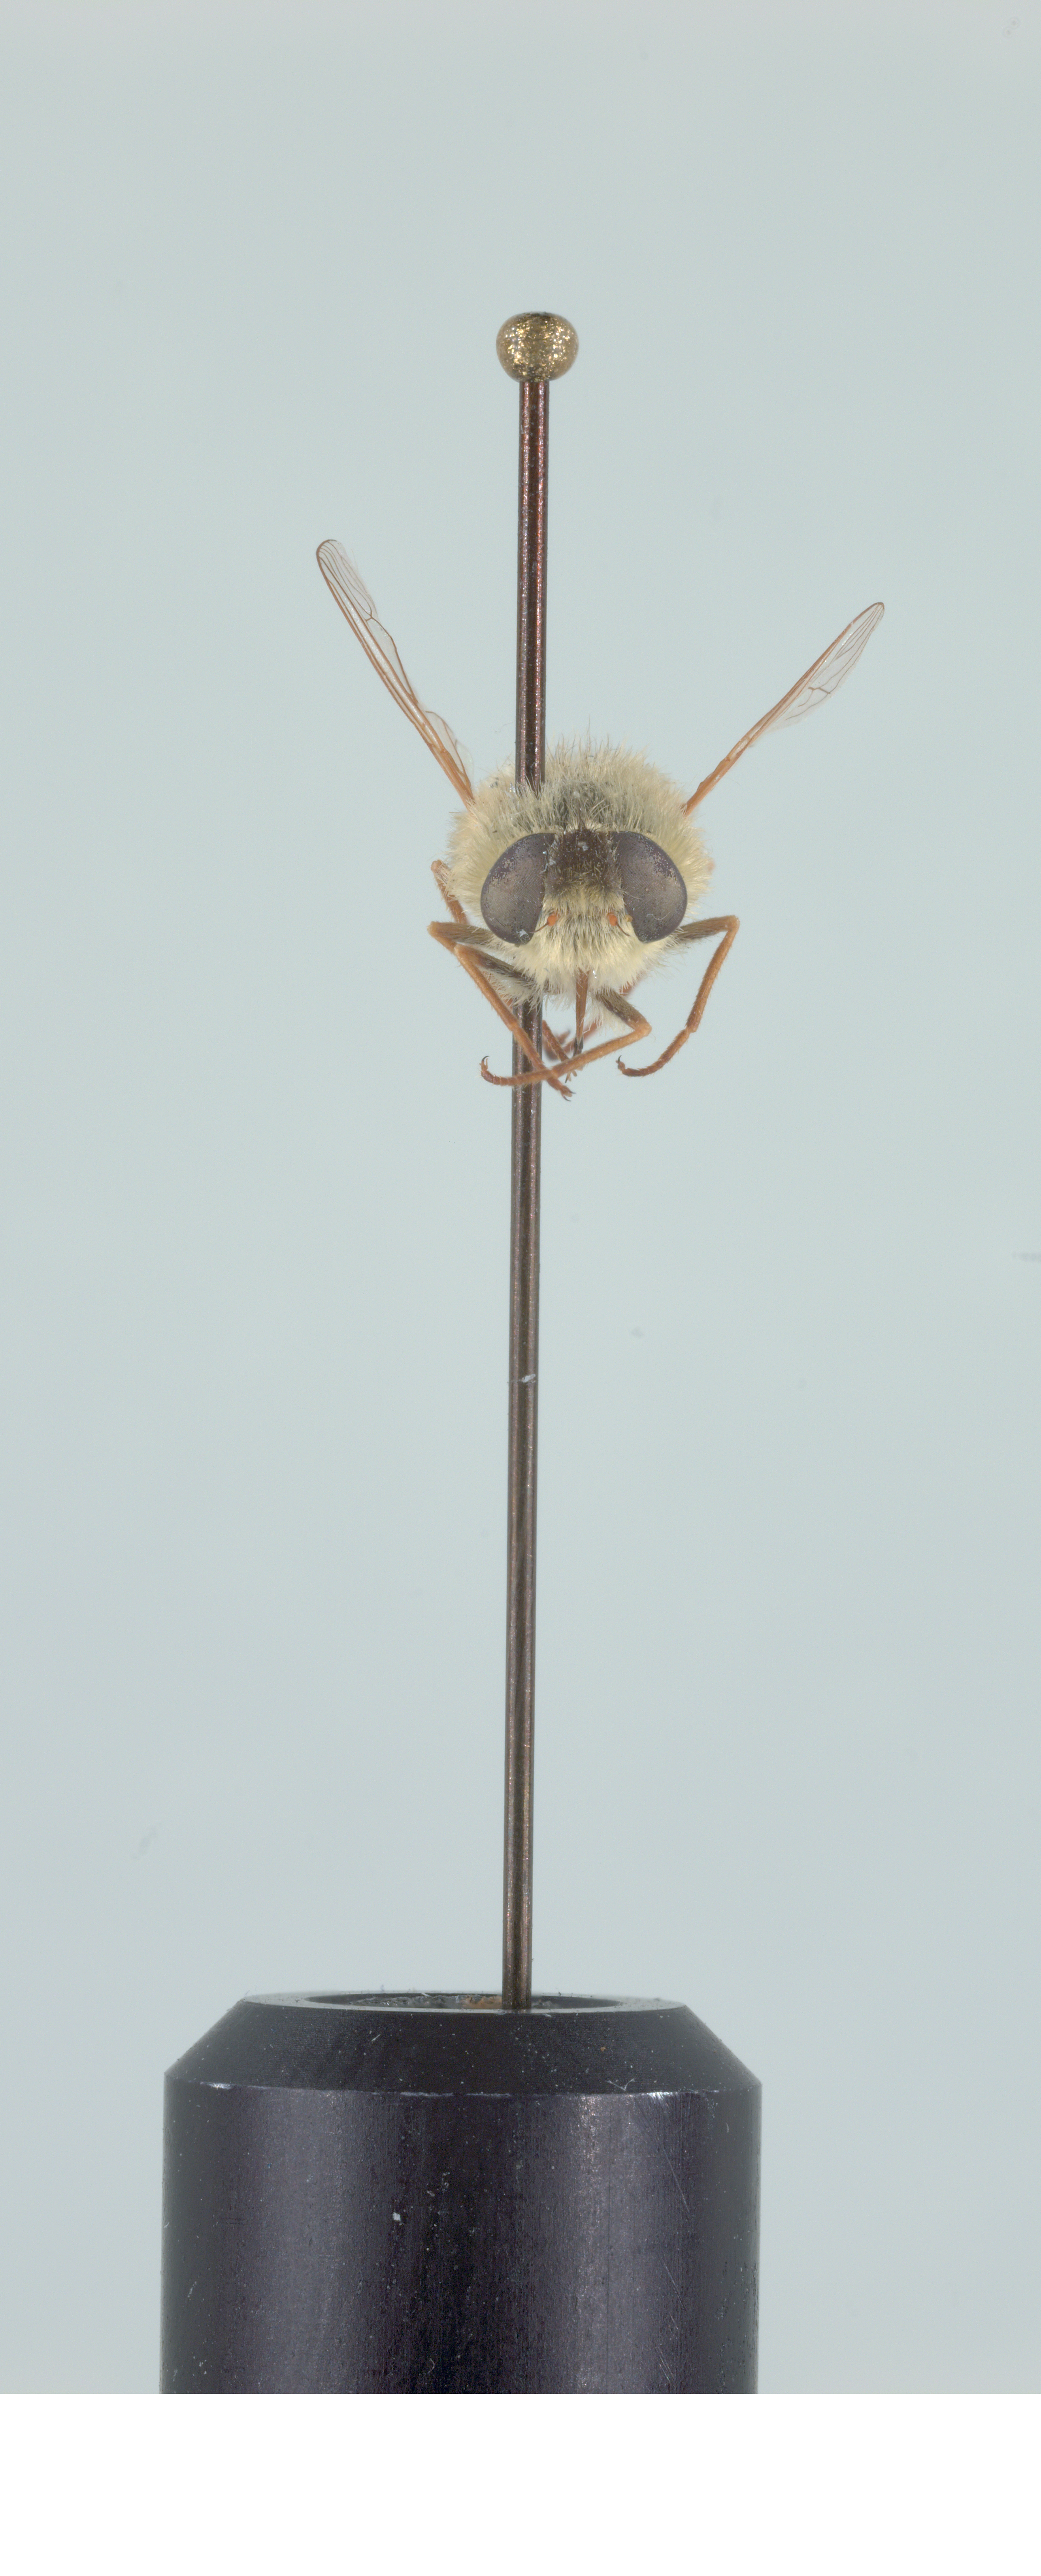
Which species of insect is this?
Neorhynchocephalus sackenii
